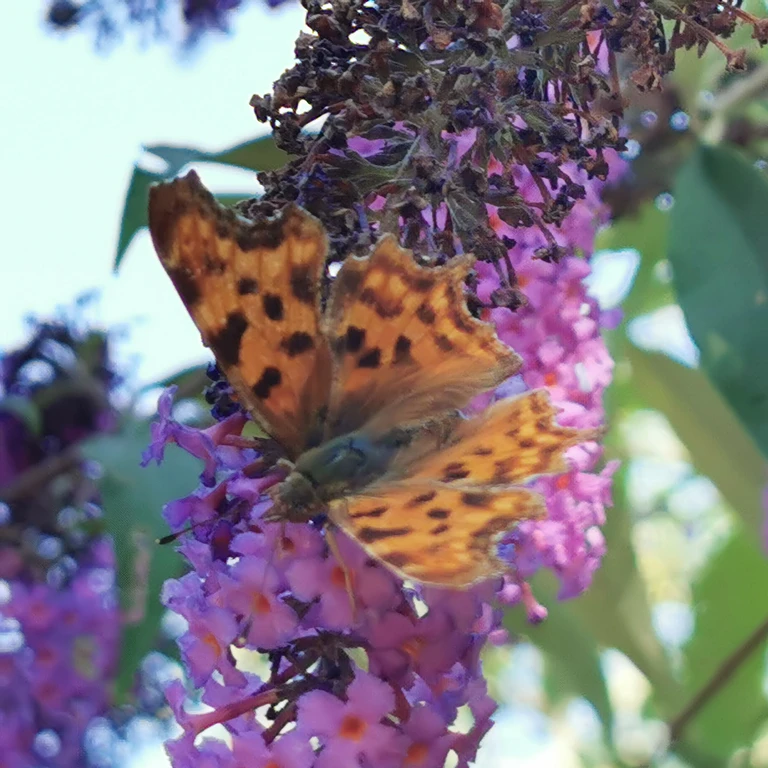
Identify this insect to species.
Polygonia c-album
